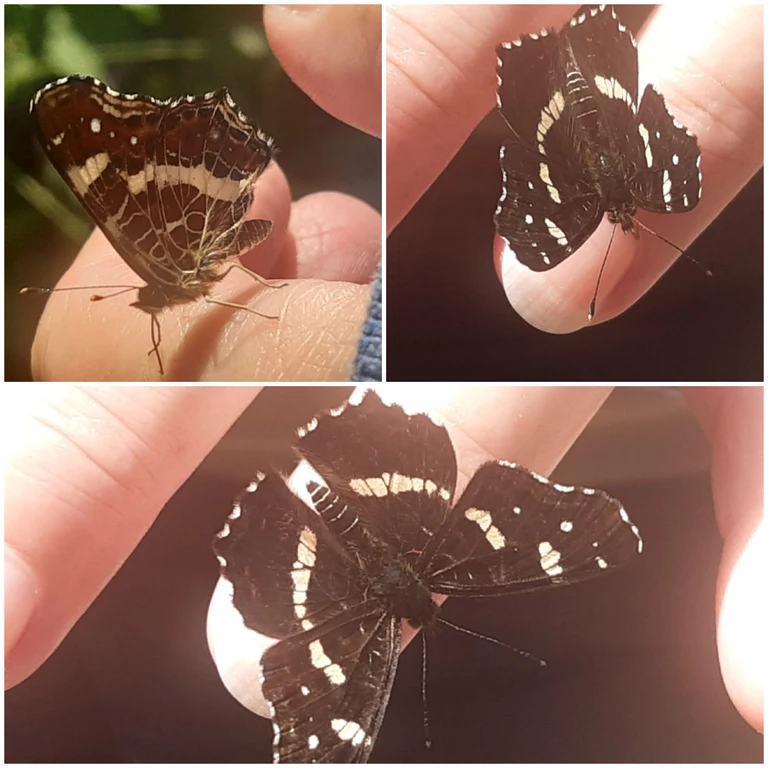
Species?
Araschnia levana
